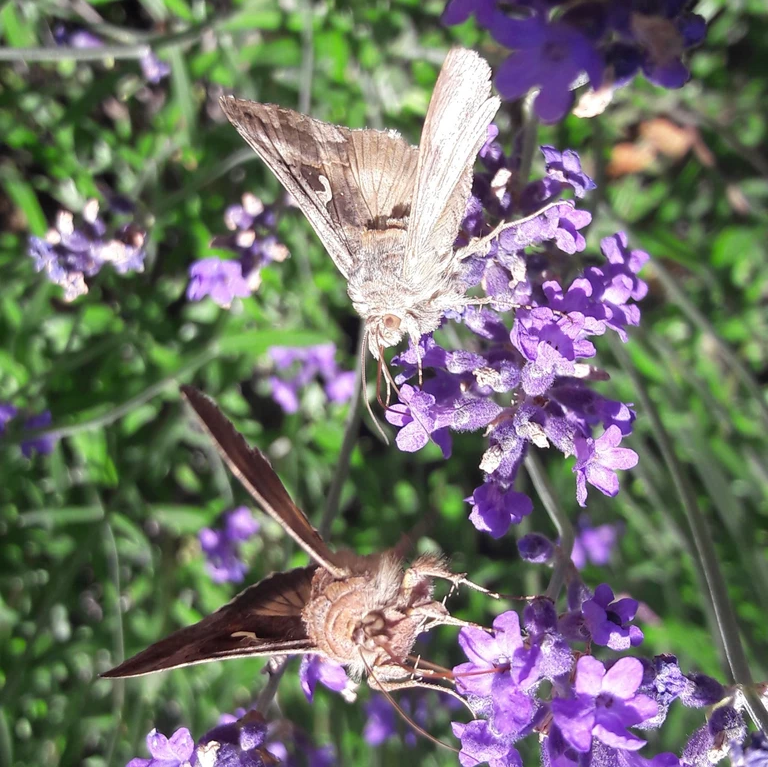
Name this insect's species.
Autographa gamma
